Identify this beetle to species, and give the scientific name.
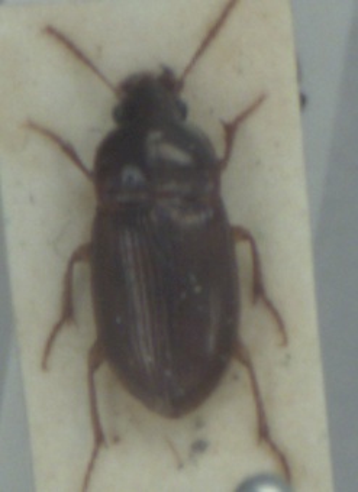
Amara bifrons
